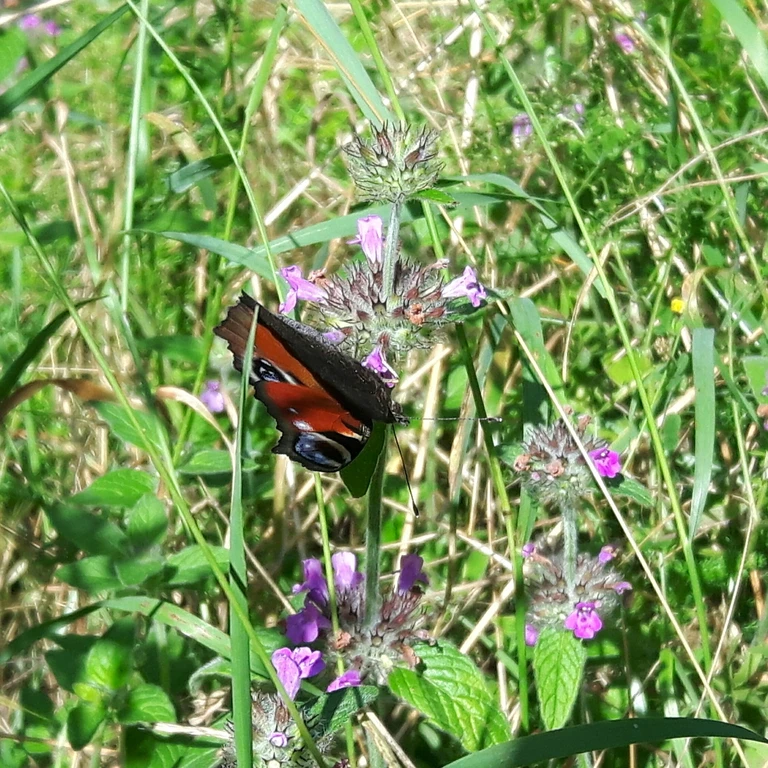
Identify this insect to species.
Aglais io
